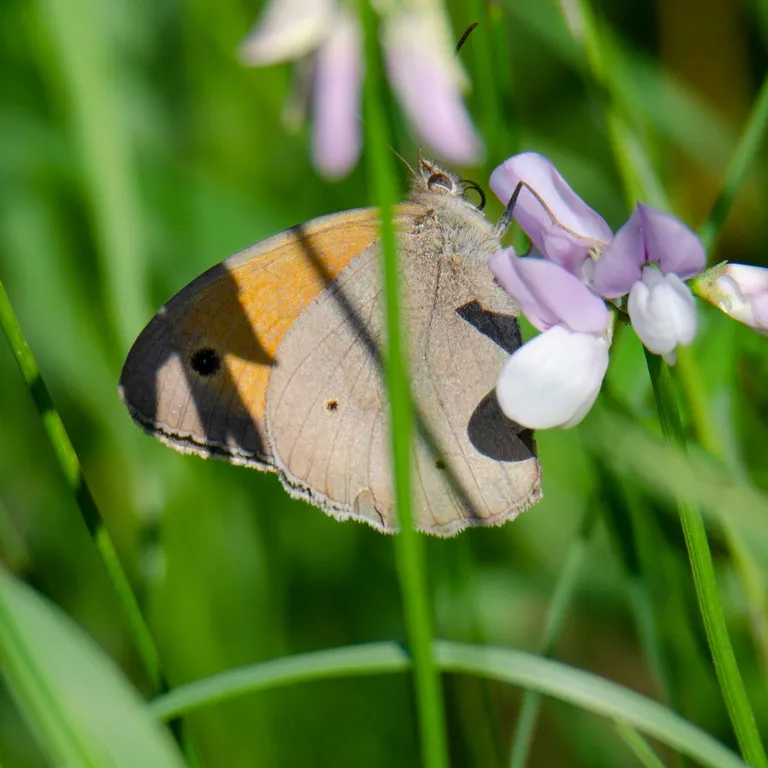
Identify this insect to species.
Maniola jurtina
